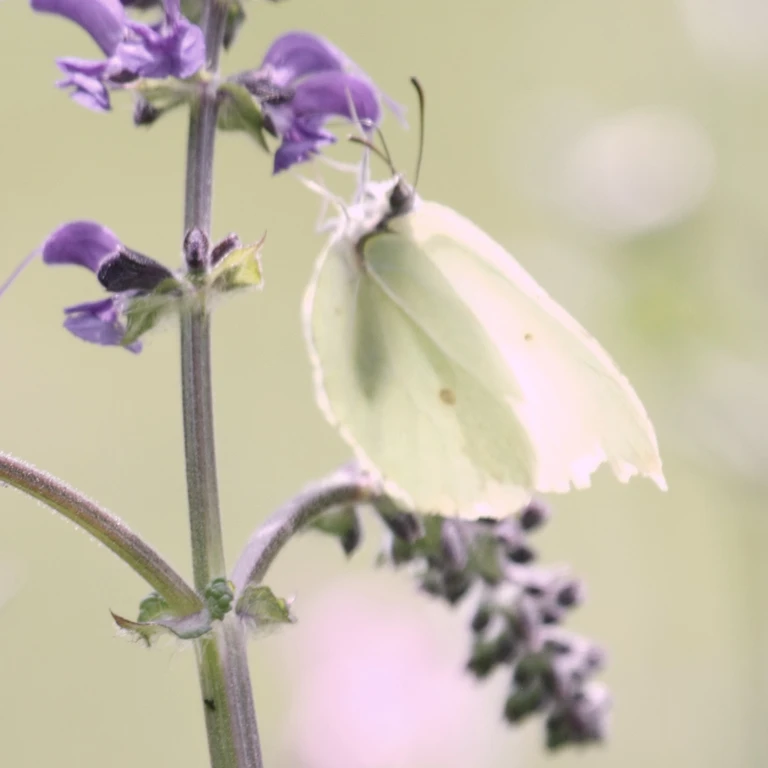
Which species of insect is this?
Gonepteryx rhamni
